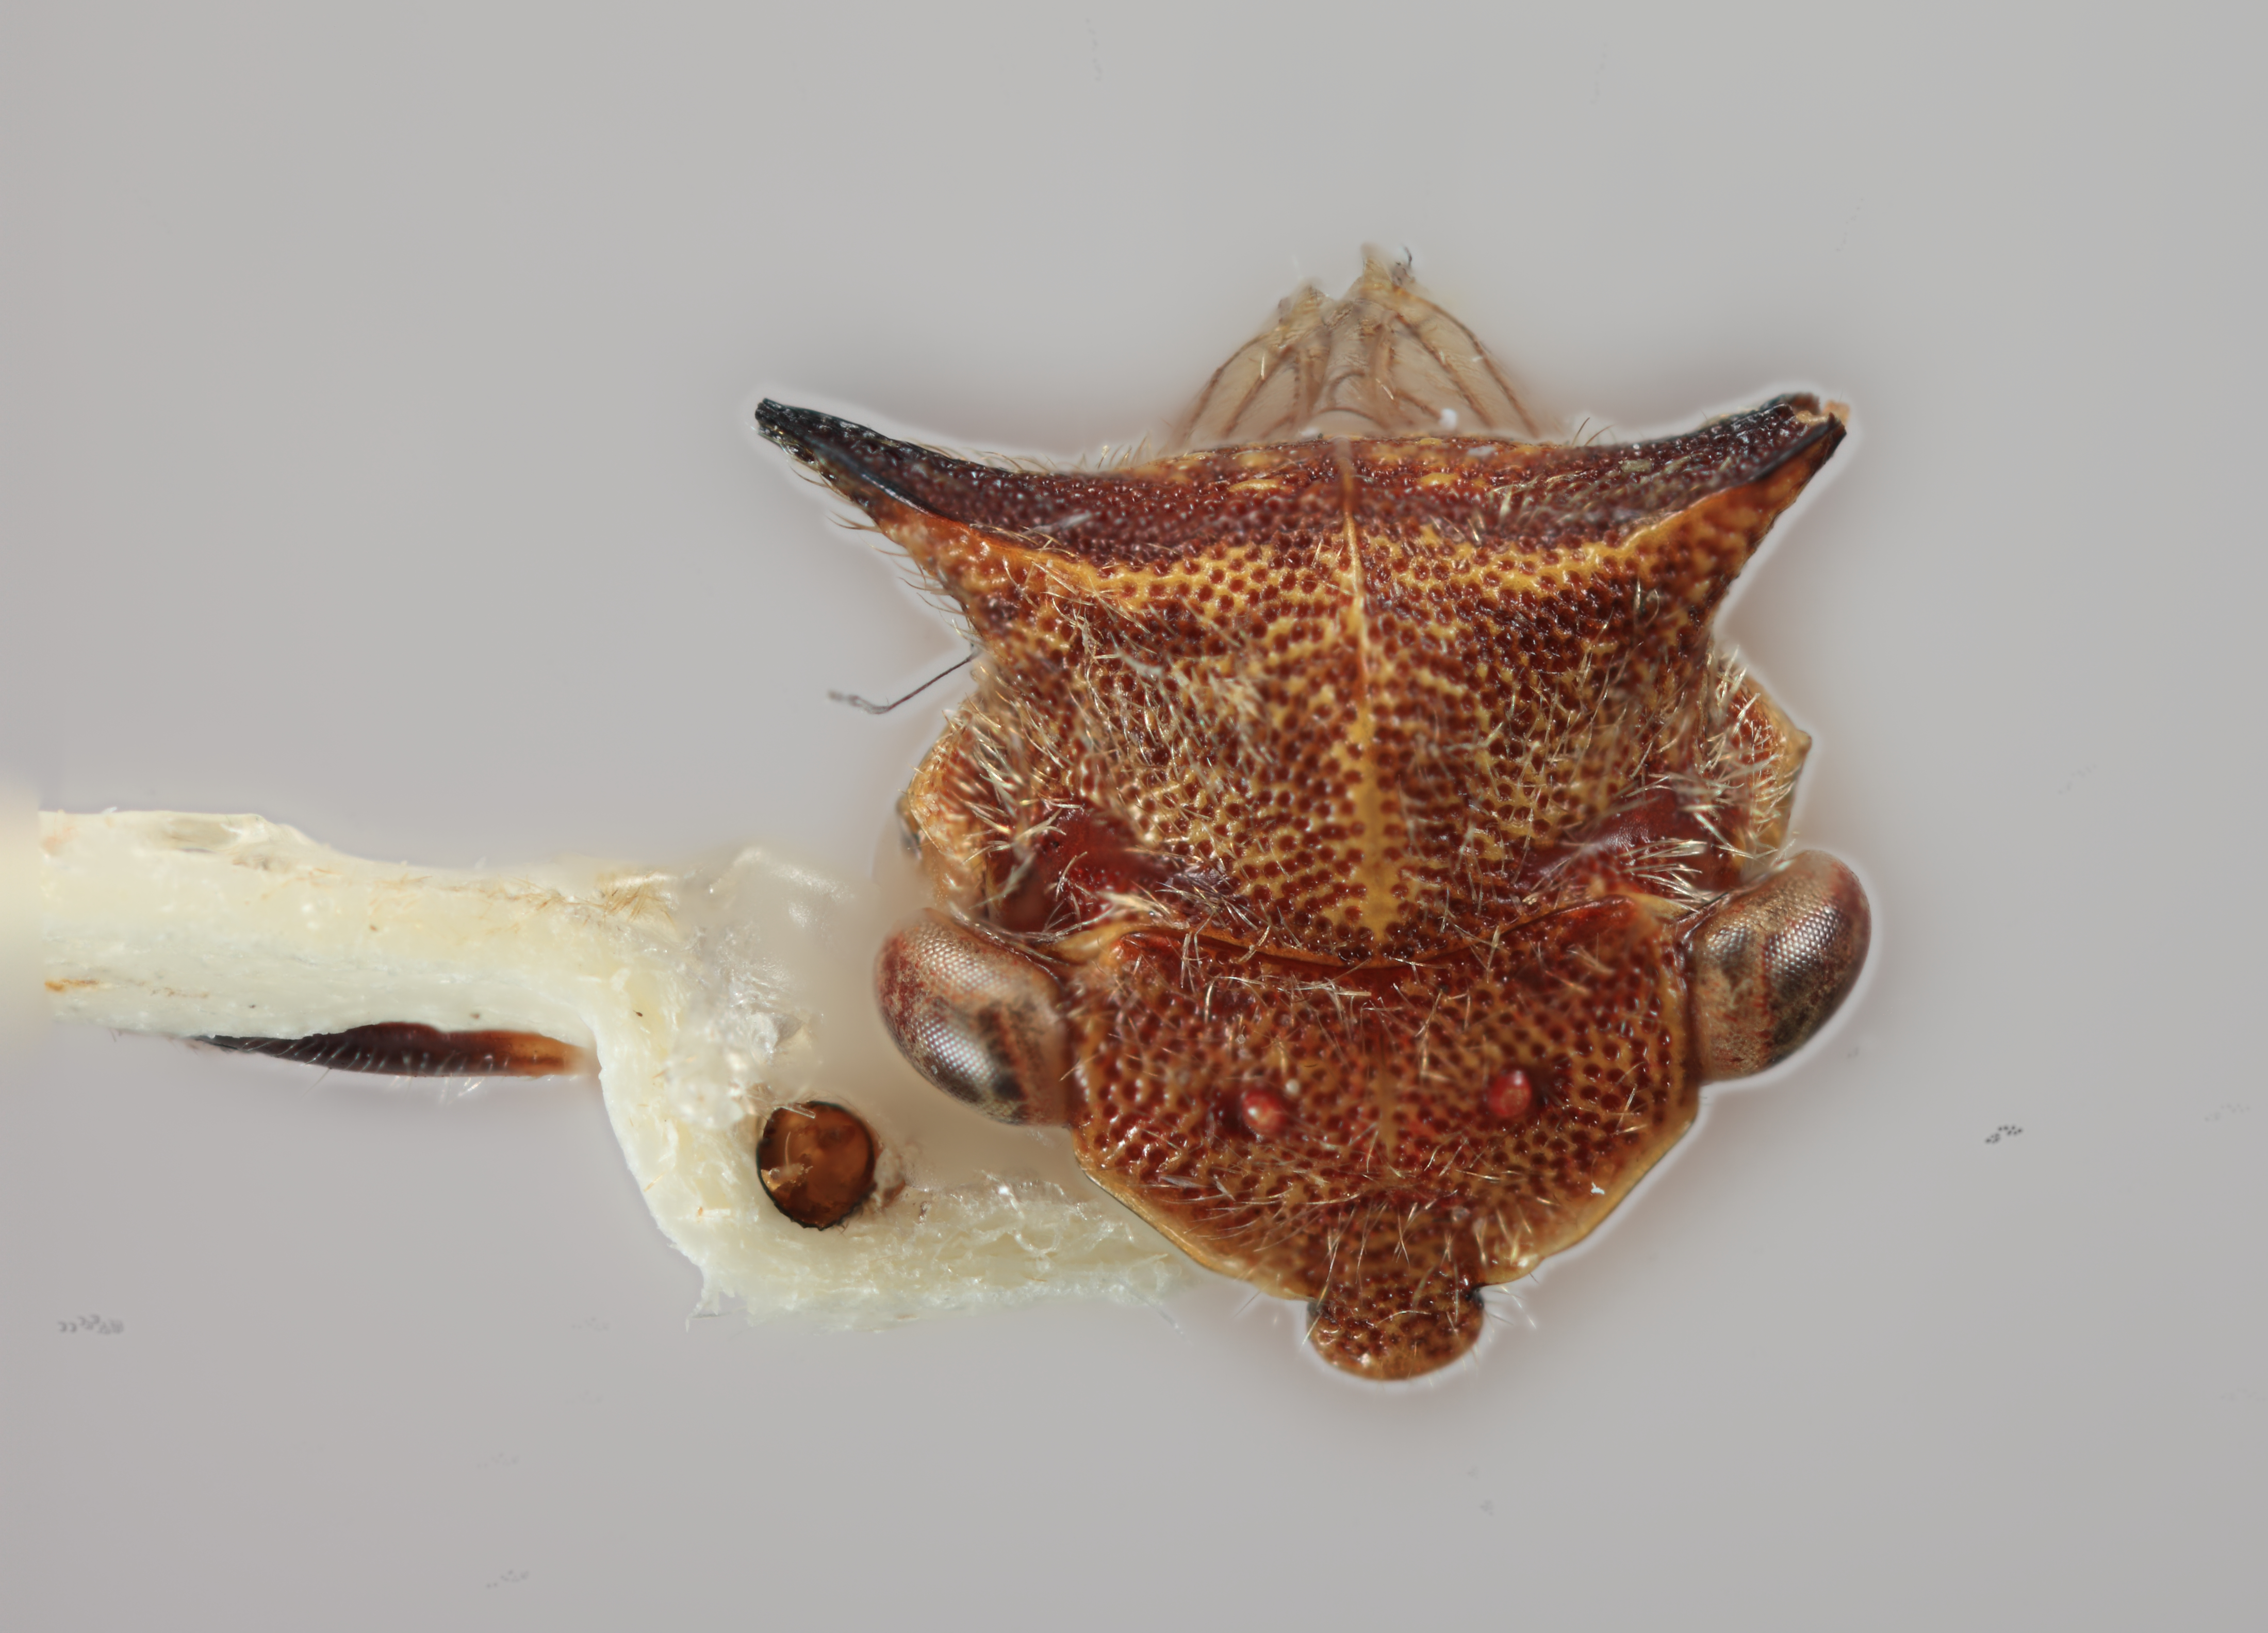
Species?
Tolania corcula
